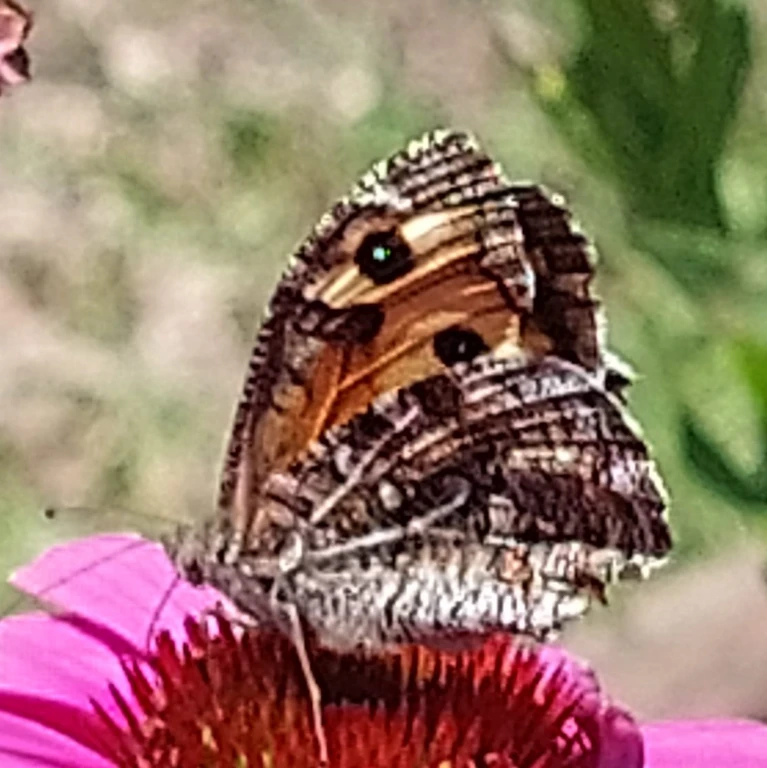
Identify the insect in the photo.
Hipparchia semele
